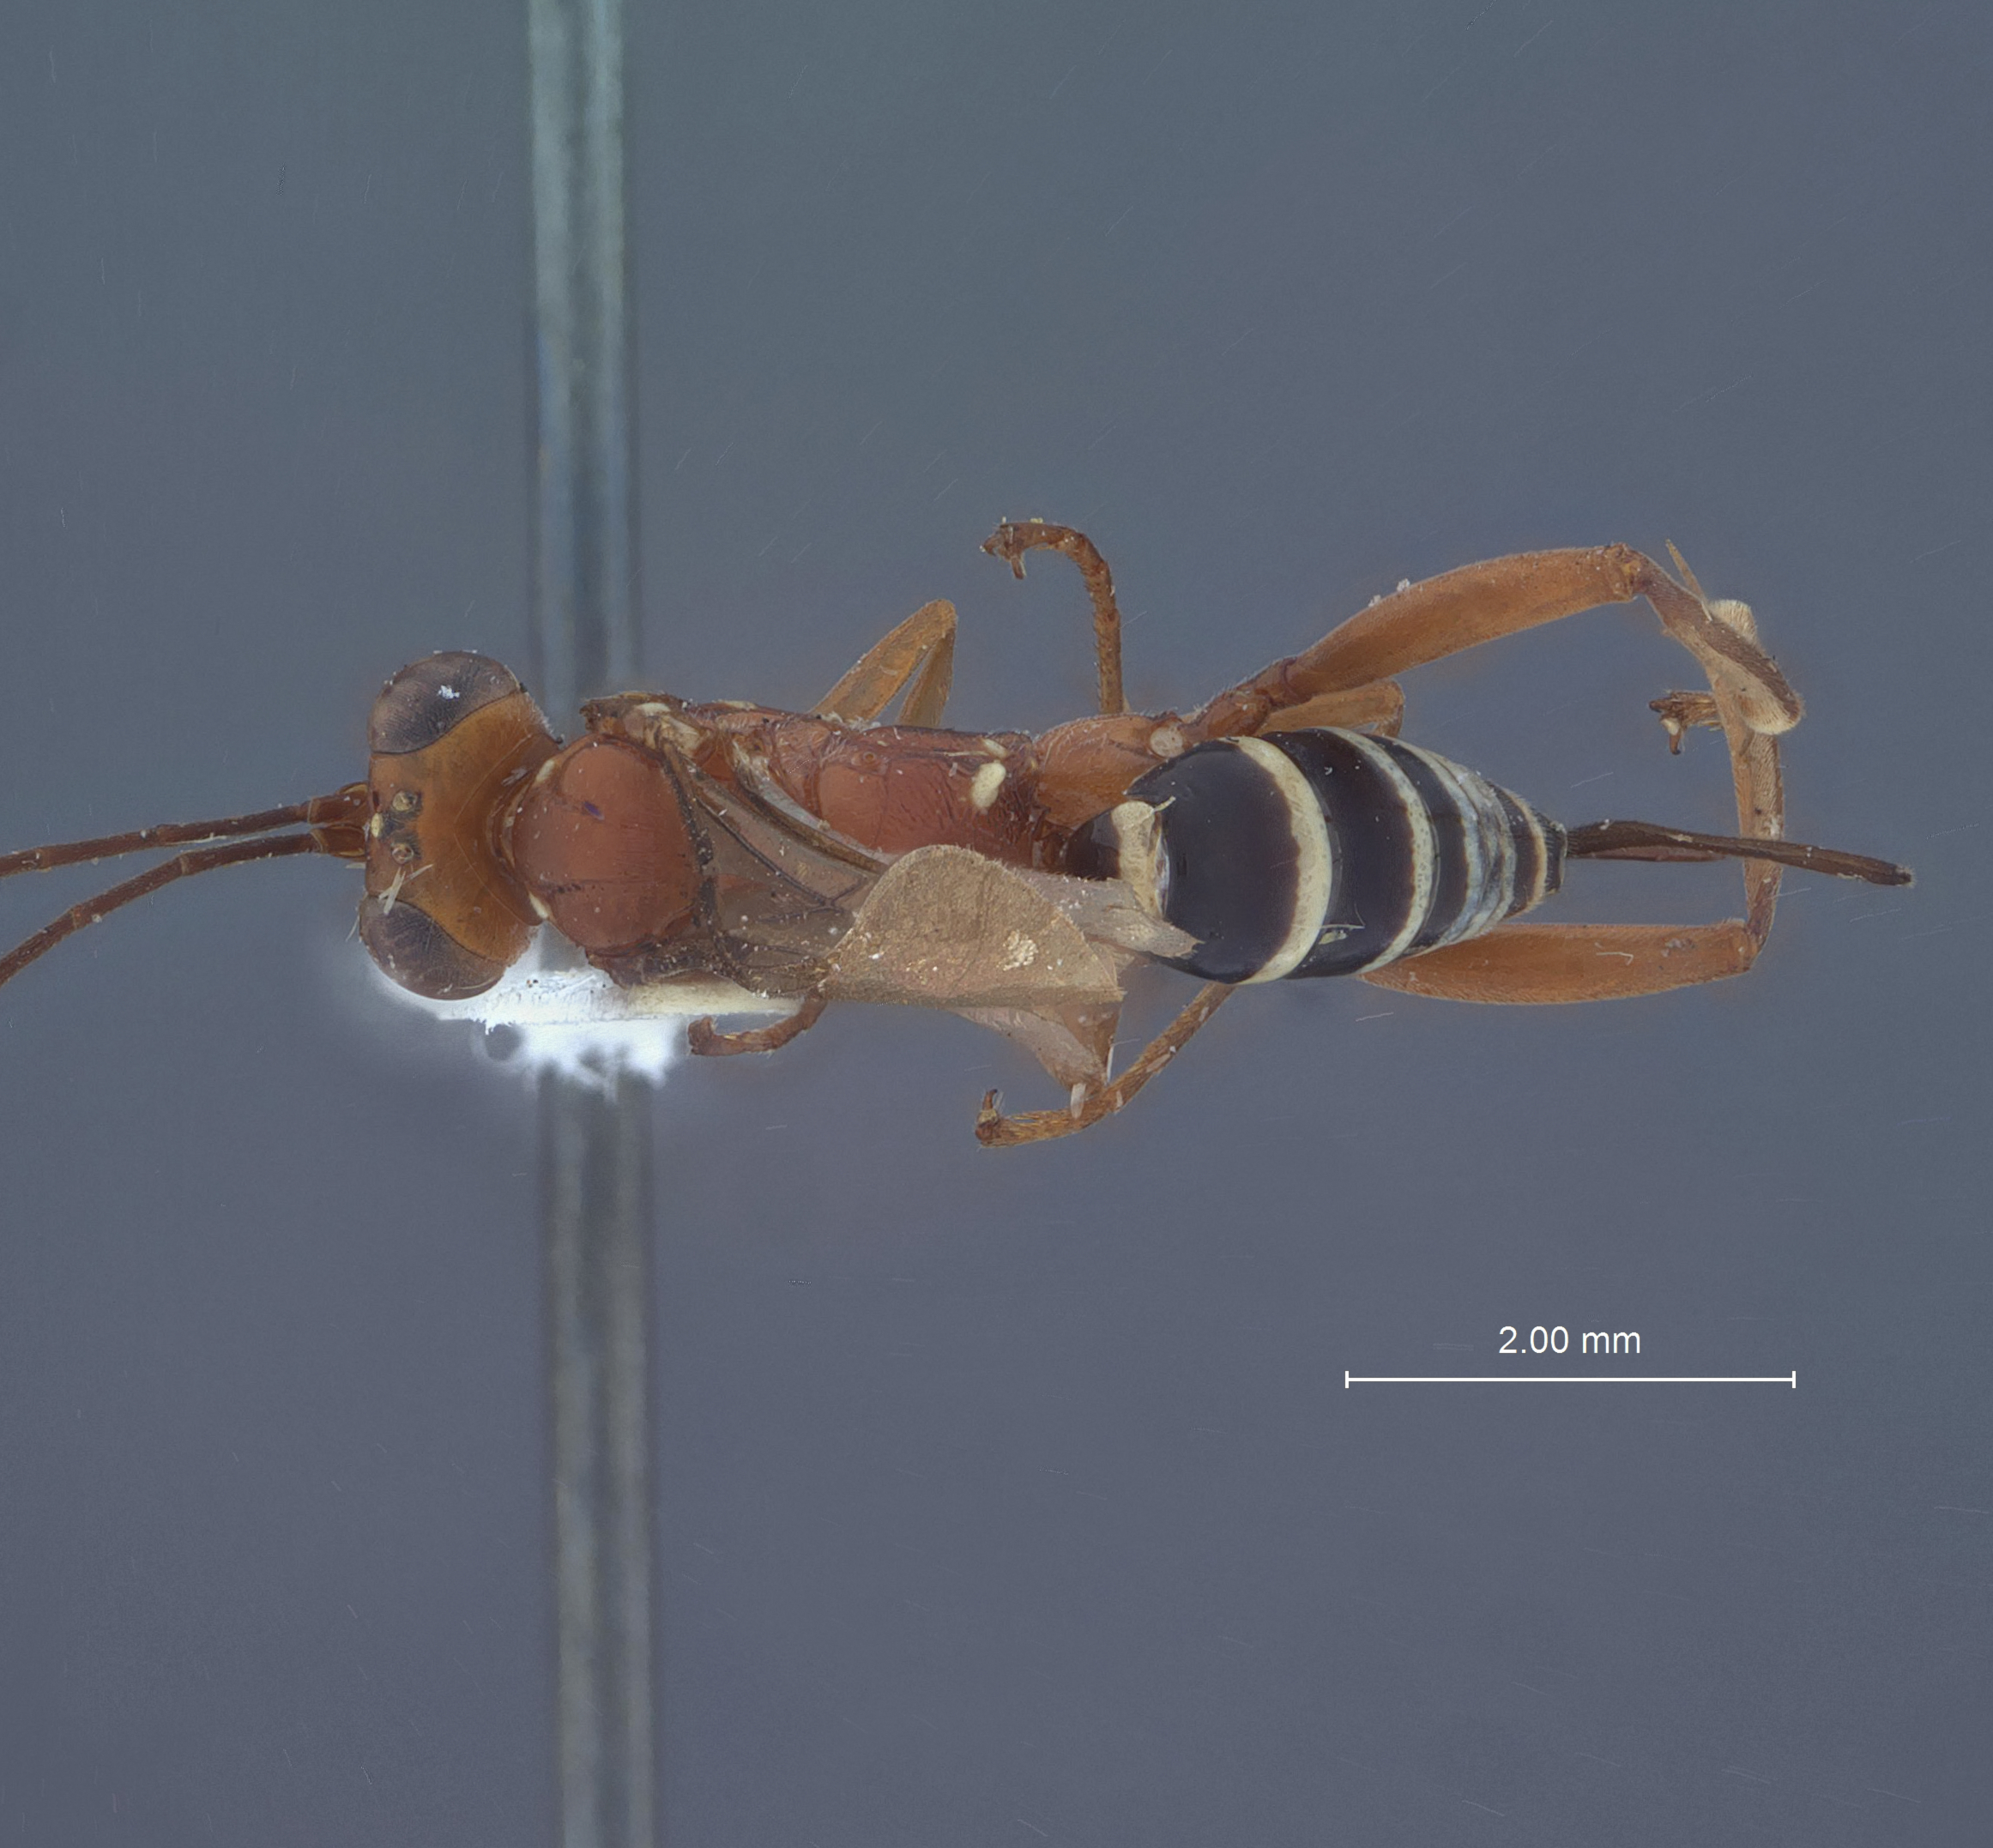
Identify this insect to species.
Christolimorpha plesius
